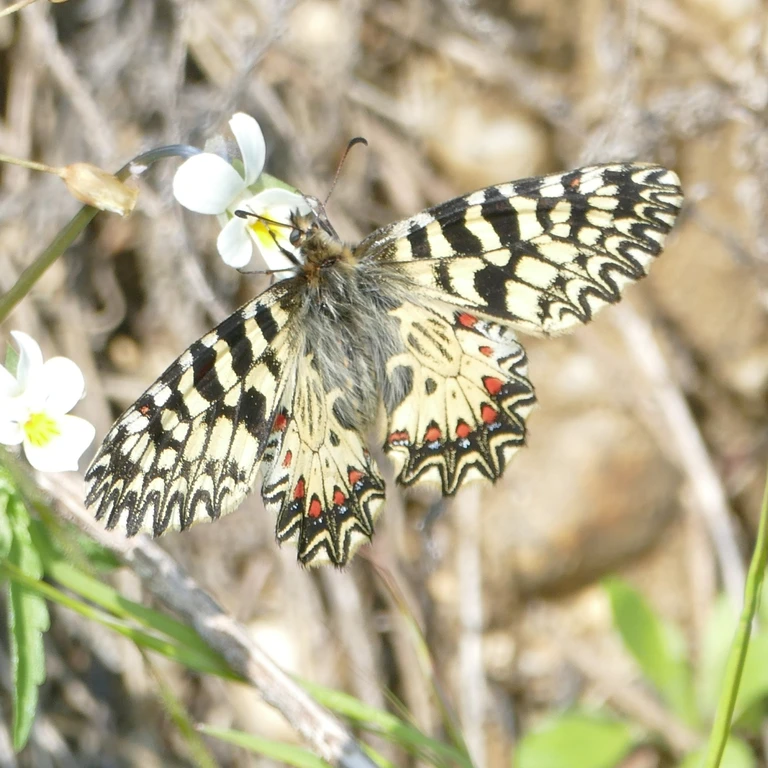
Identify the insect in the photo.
Zerynthia polyxena
